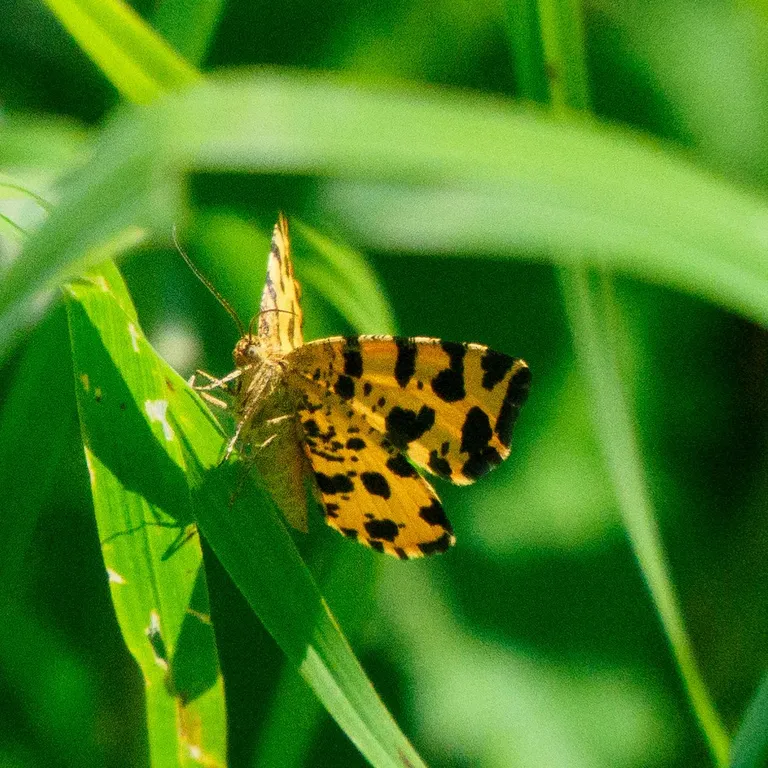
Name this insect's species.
Pseudopanthera macularia
